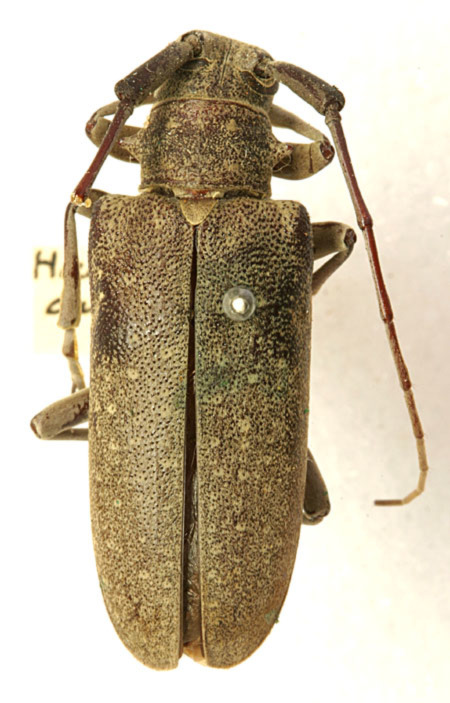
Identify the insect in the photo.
Goes tesselatus (also Goes amplipennis)
